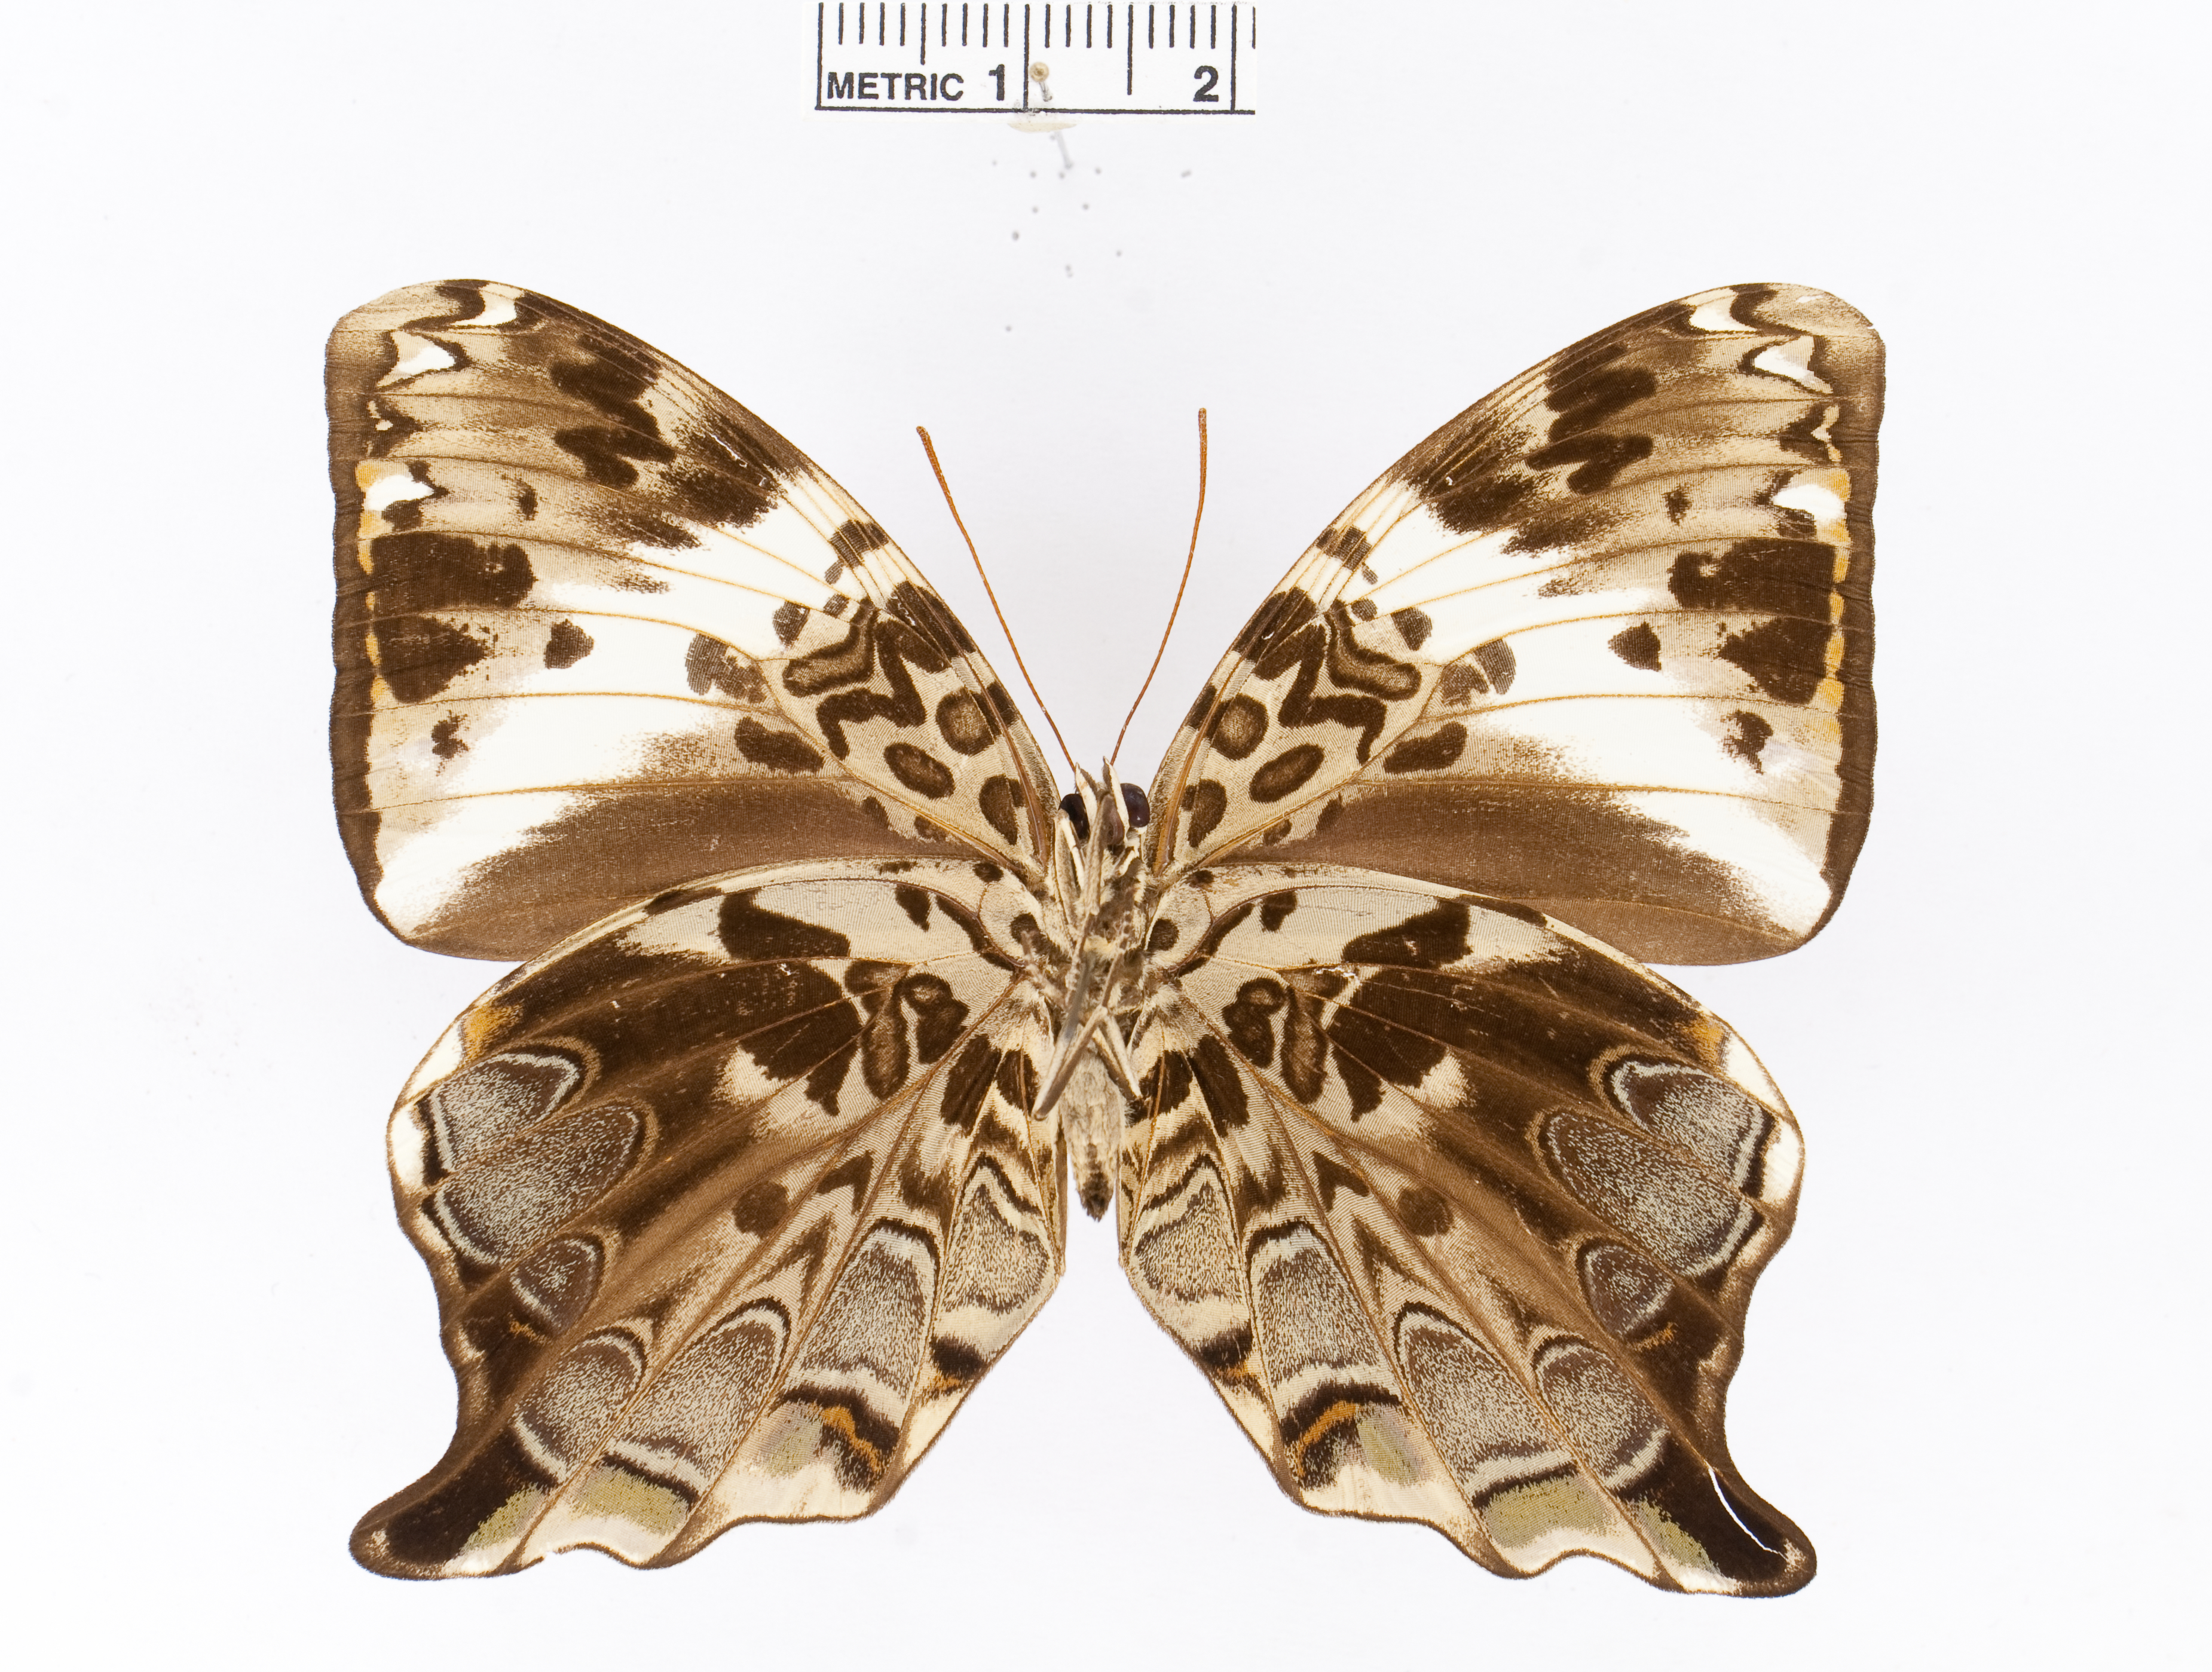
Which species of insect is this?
Prothoe franck
